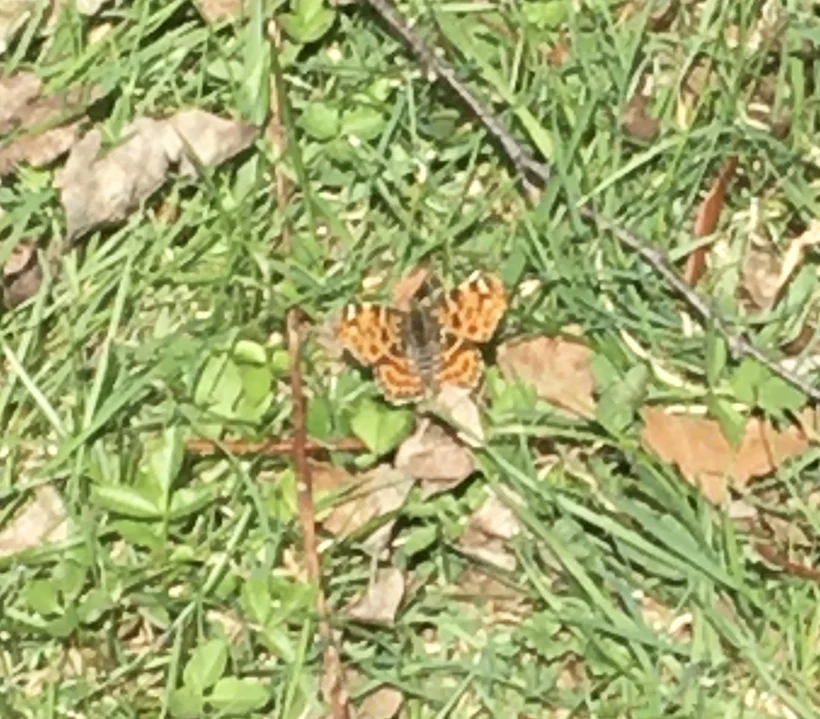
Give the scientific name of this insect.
Araschnia levana
